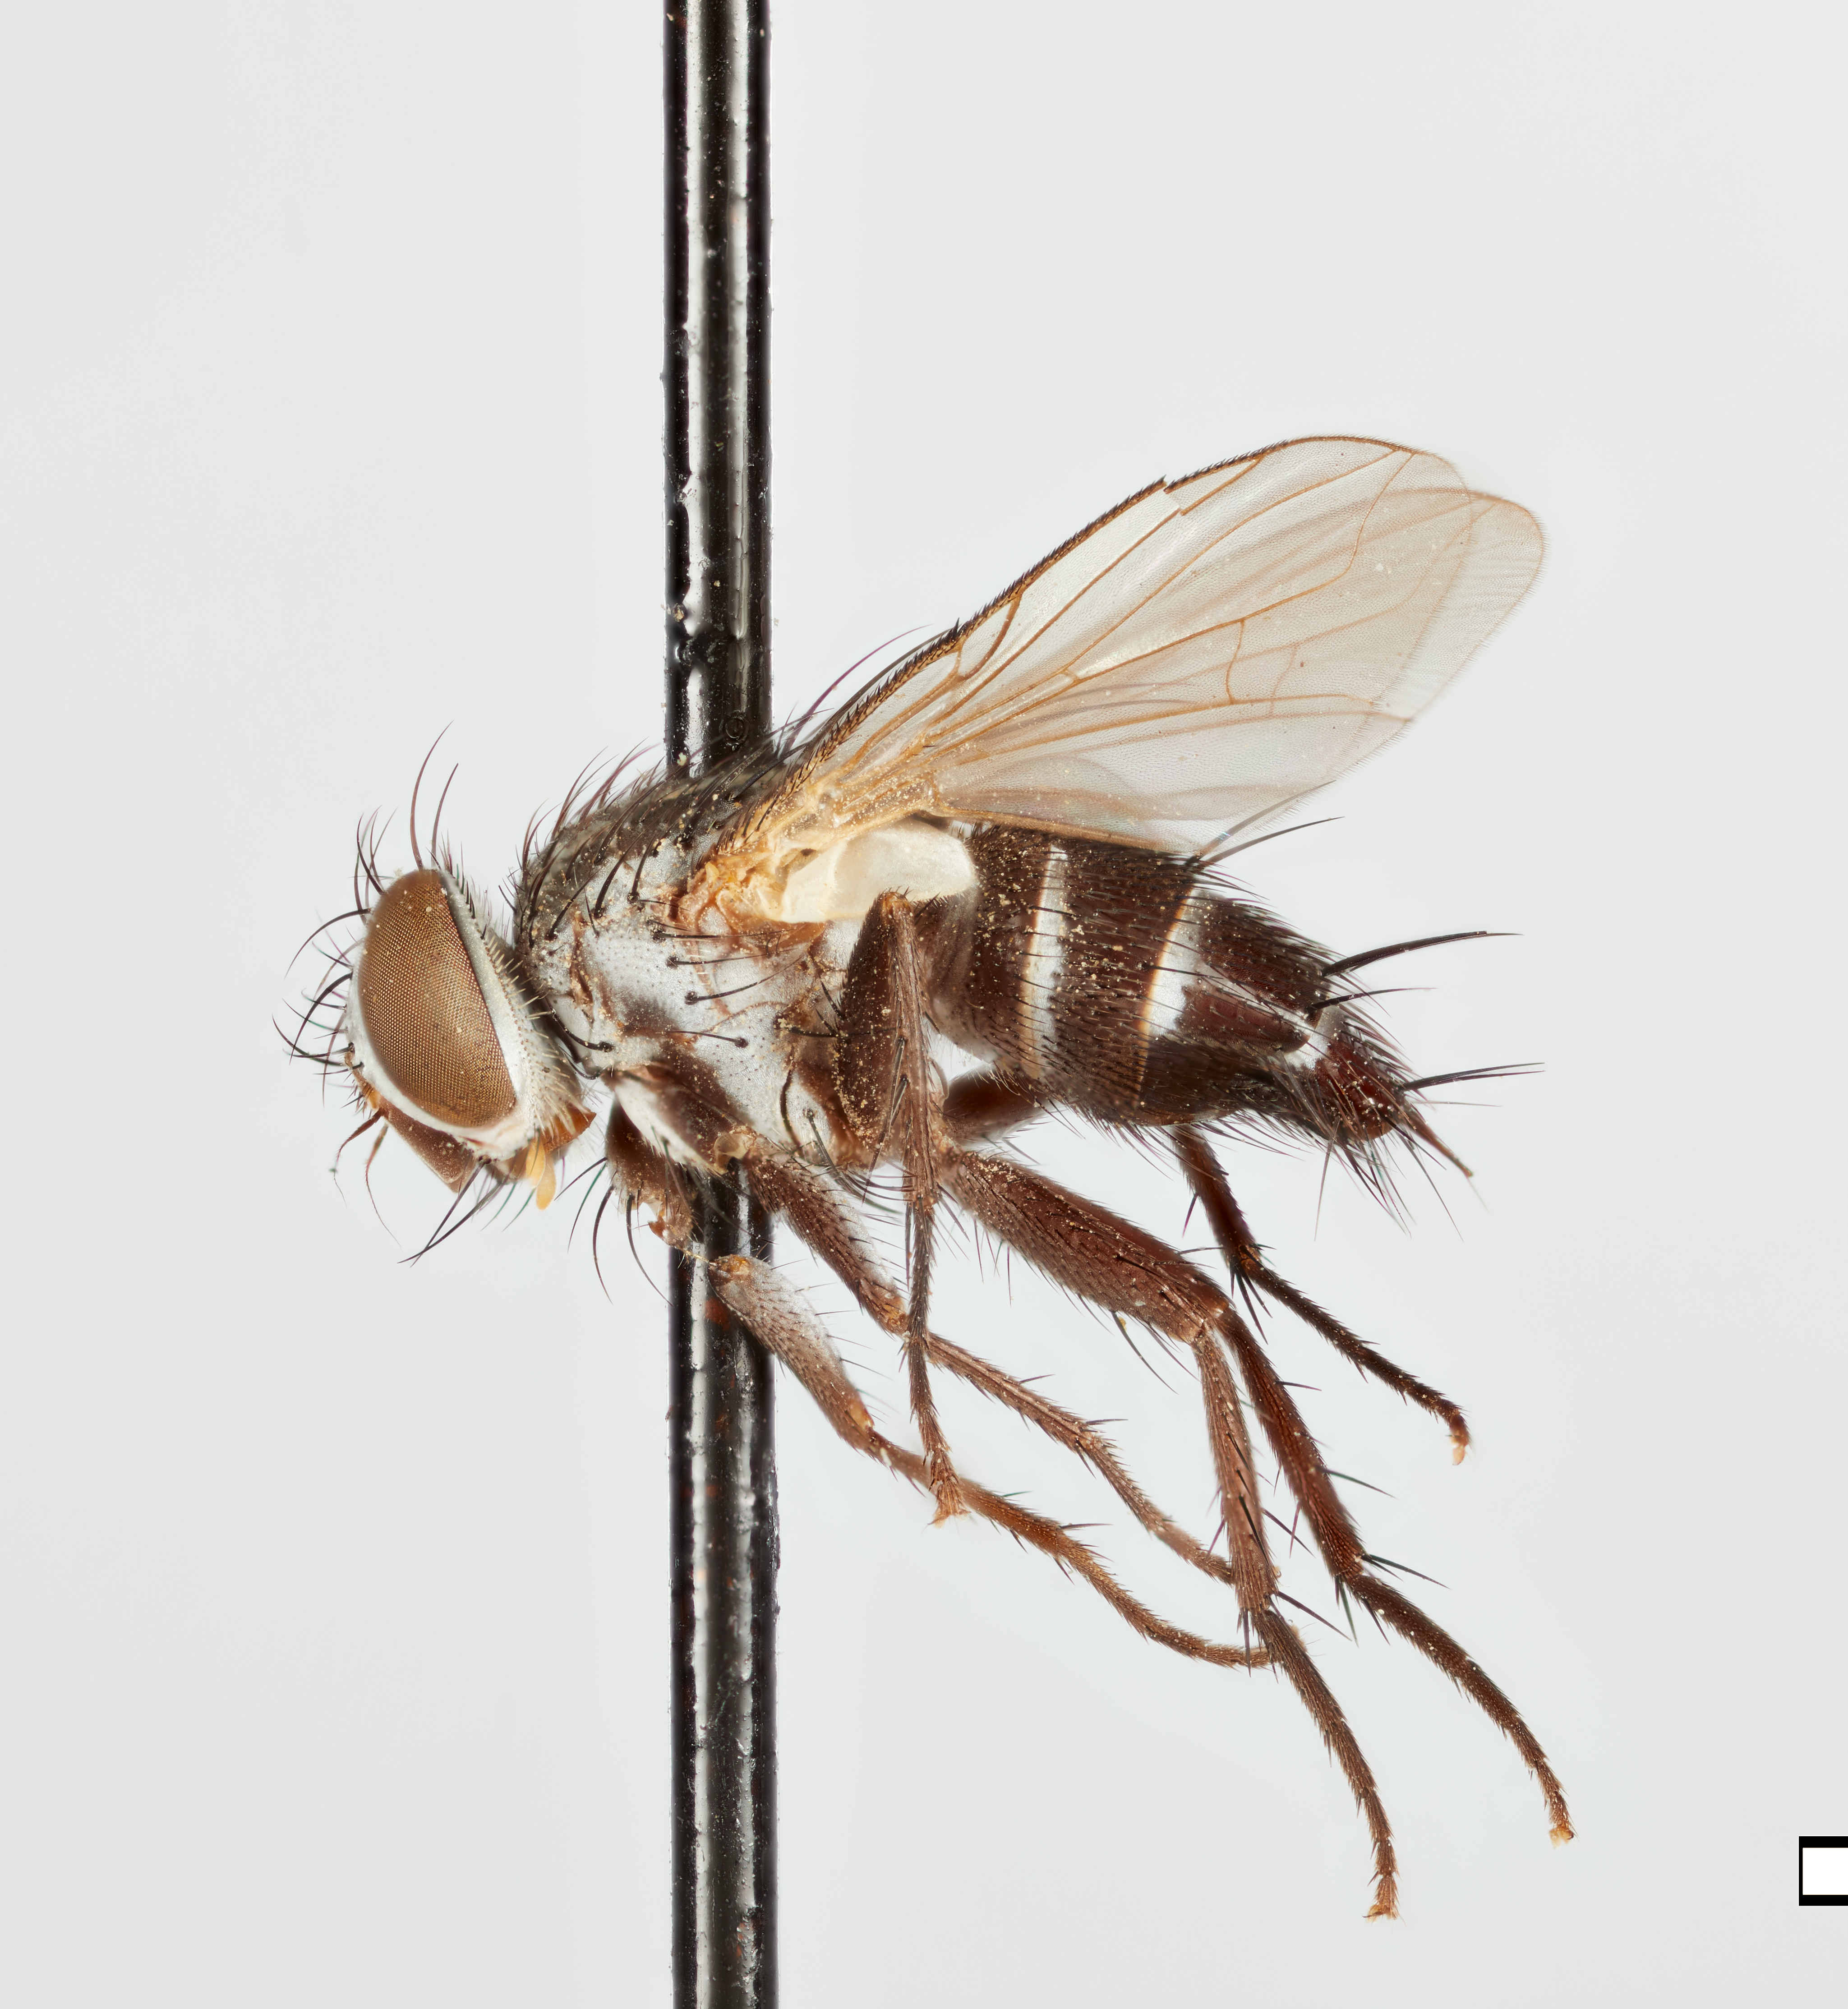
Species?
Stenaulacodoria spatulata
